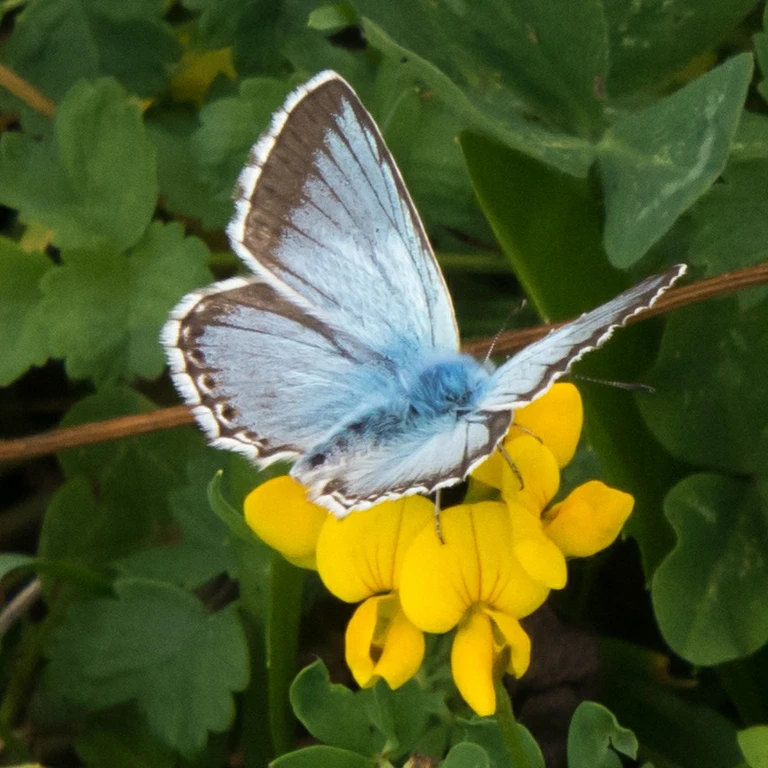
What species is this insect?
Lysandra coridon
